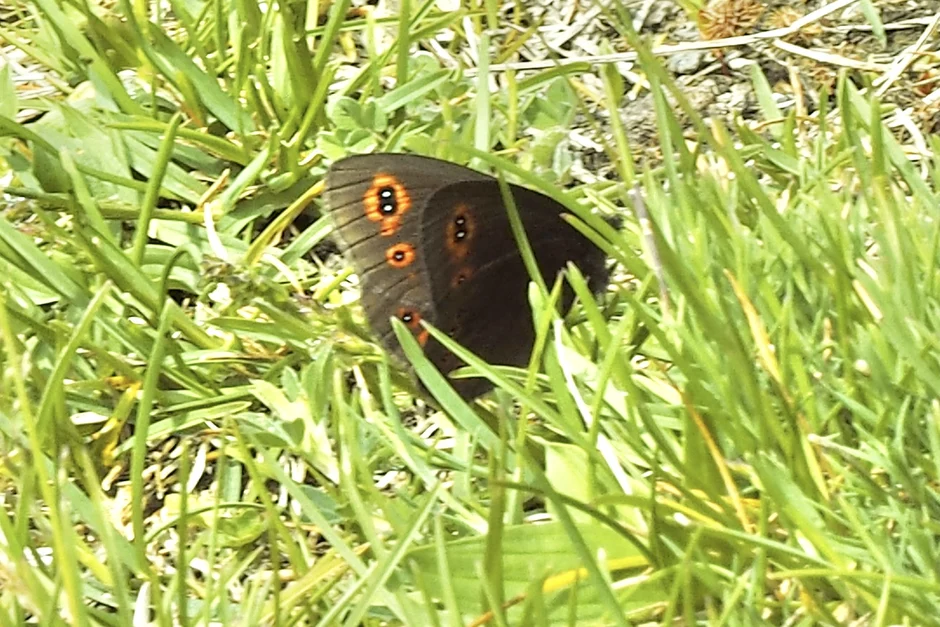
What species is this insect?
Erebia medusa
